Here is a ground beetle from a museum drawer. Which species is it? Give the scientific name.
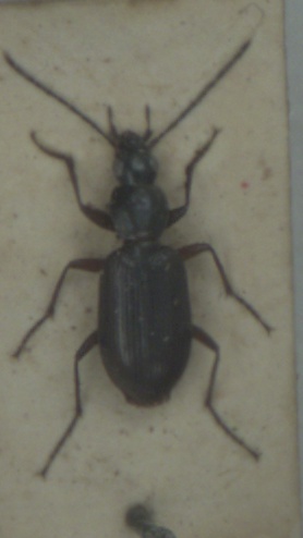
Agonum thoreyi
